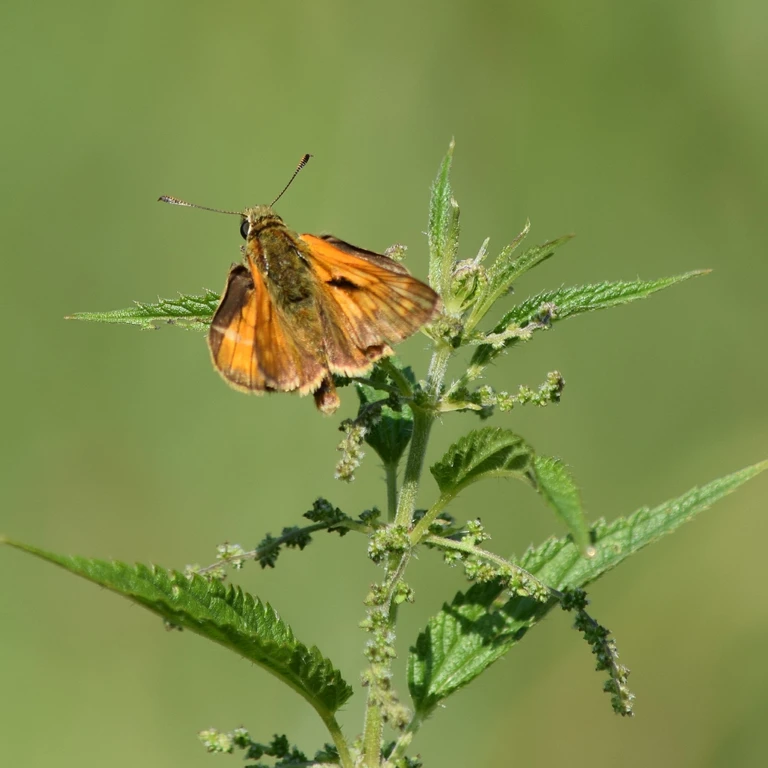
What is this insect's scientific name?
Ochlodes sylvanus (also Ochlodes venata)
